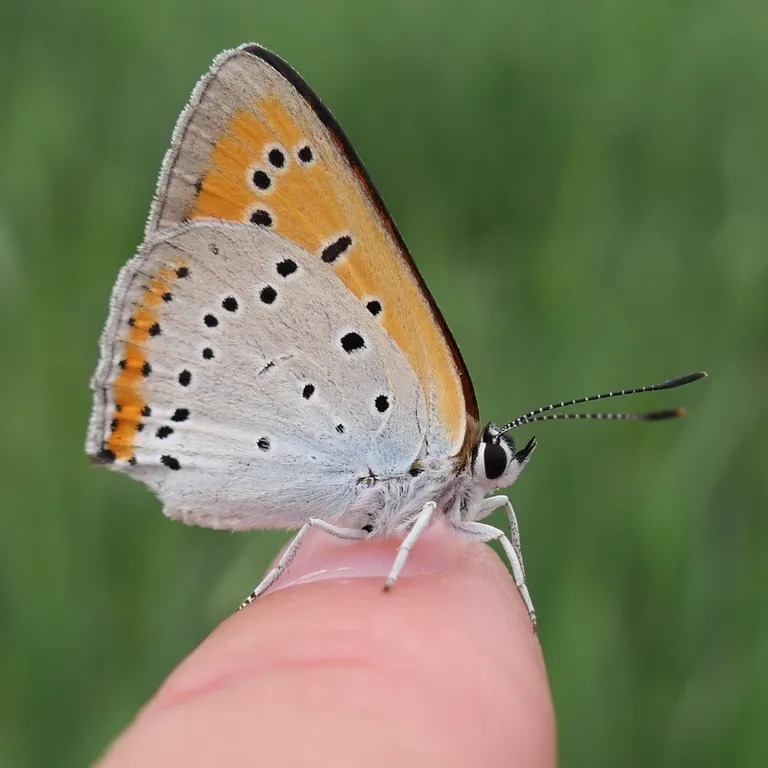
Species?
Lycaena dispar
